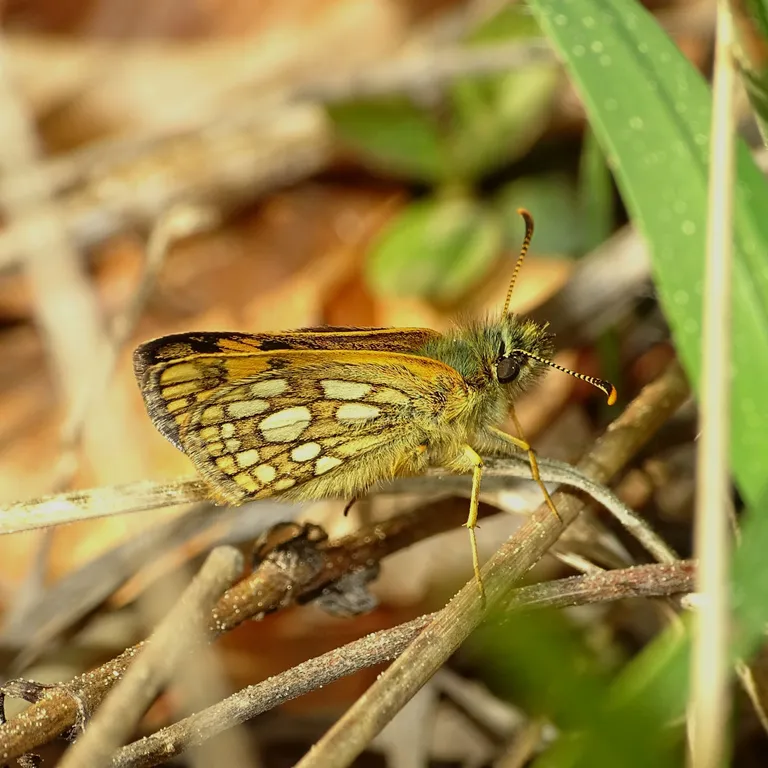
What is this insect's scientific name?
Carterocephalus palaemon
